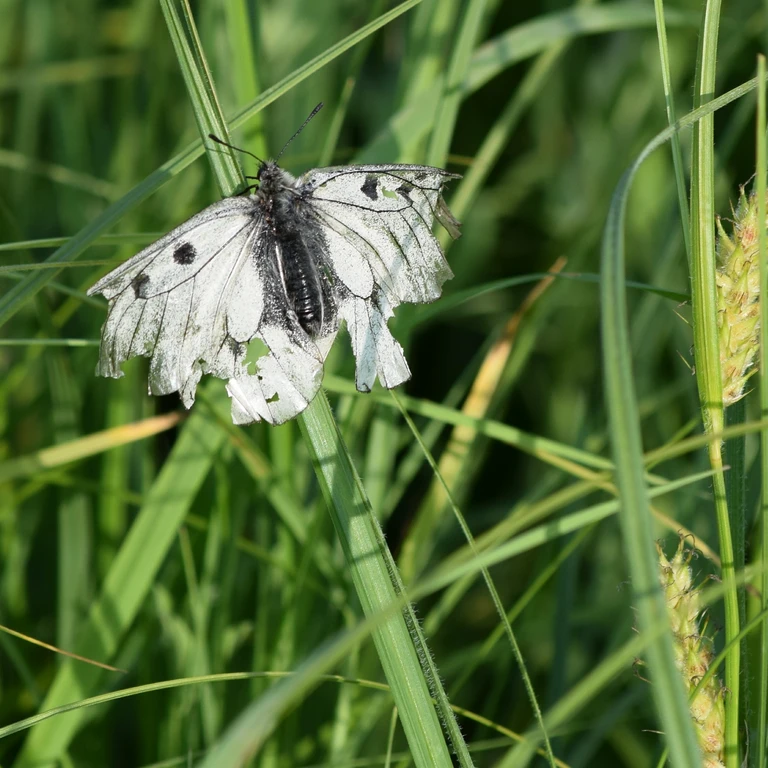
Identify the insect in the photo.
Parnassius mnemosyne
